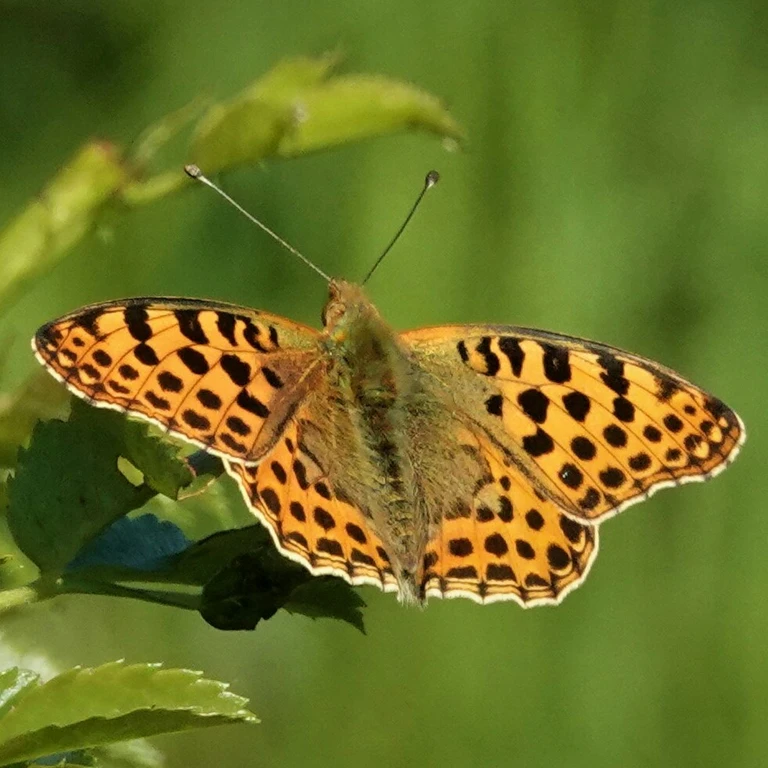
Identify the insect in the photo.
Issoria lathonia
